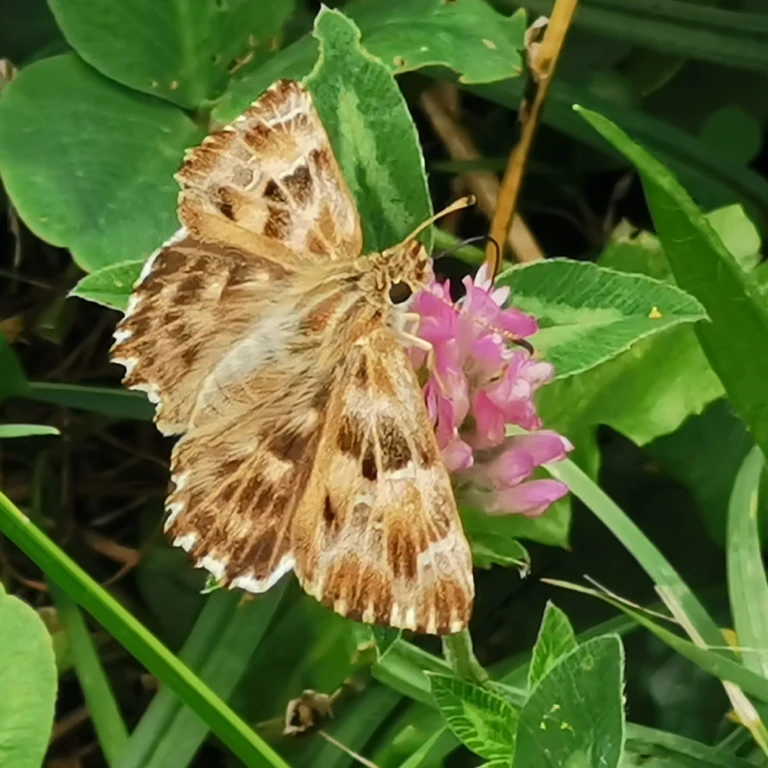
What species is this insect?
Carcharodus alceae
